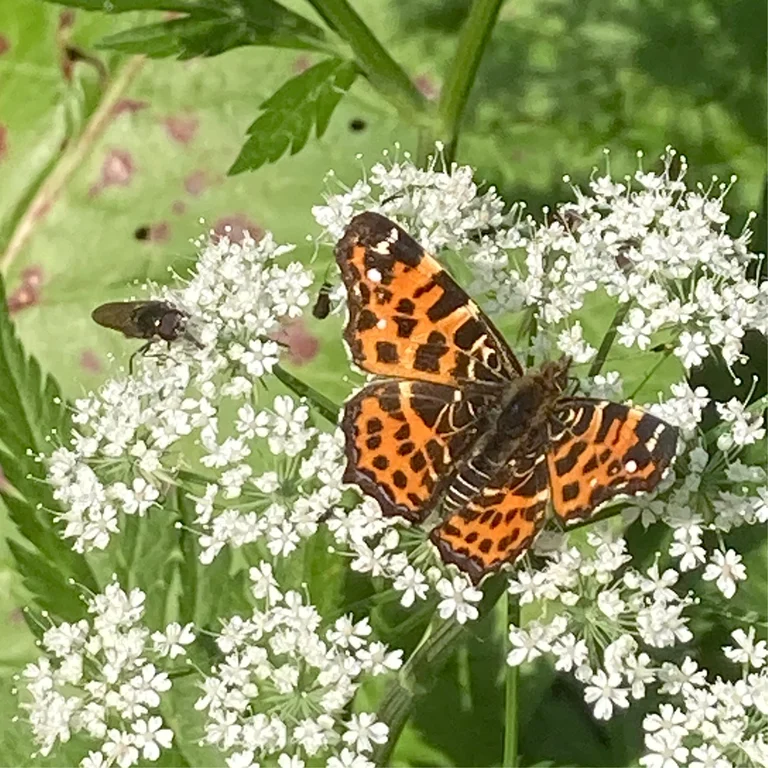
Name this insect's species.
Araschnia levana
